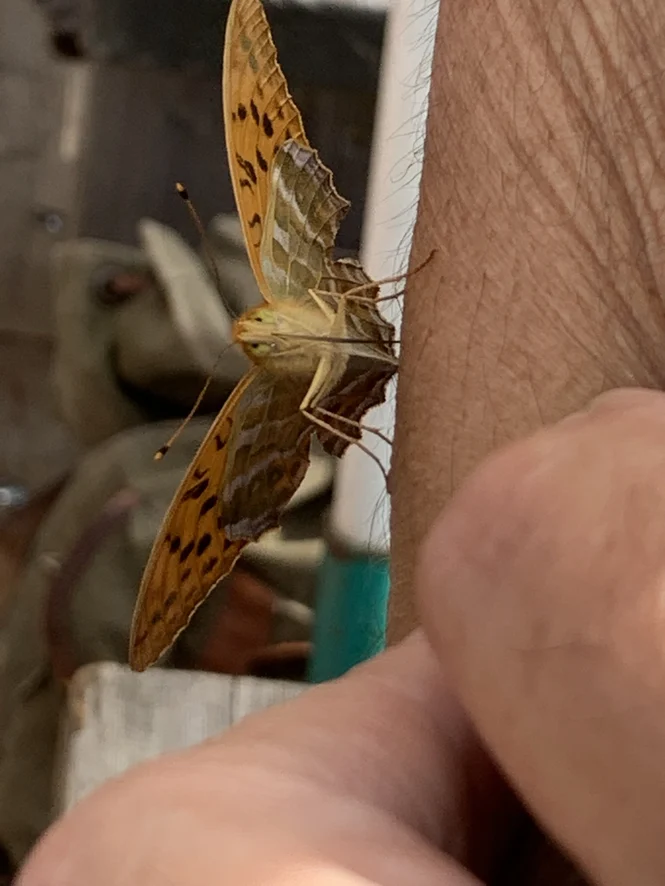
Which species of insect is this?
Argynnis paphia
